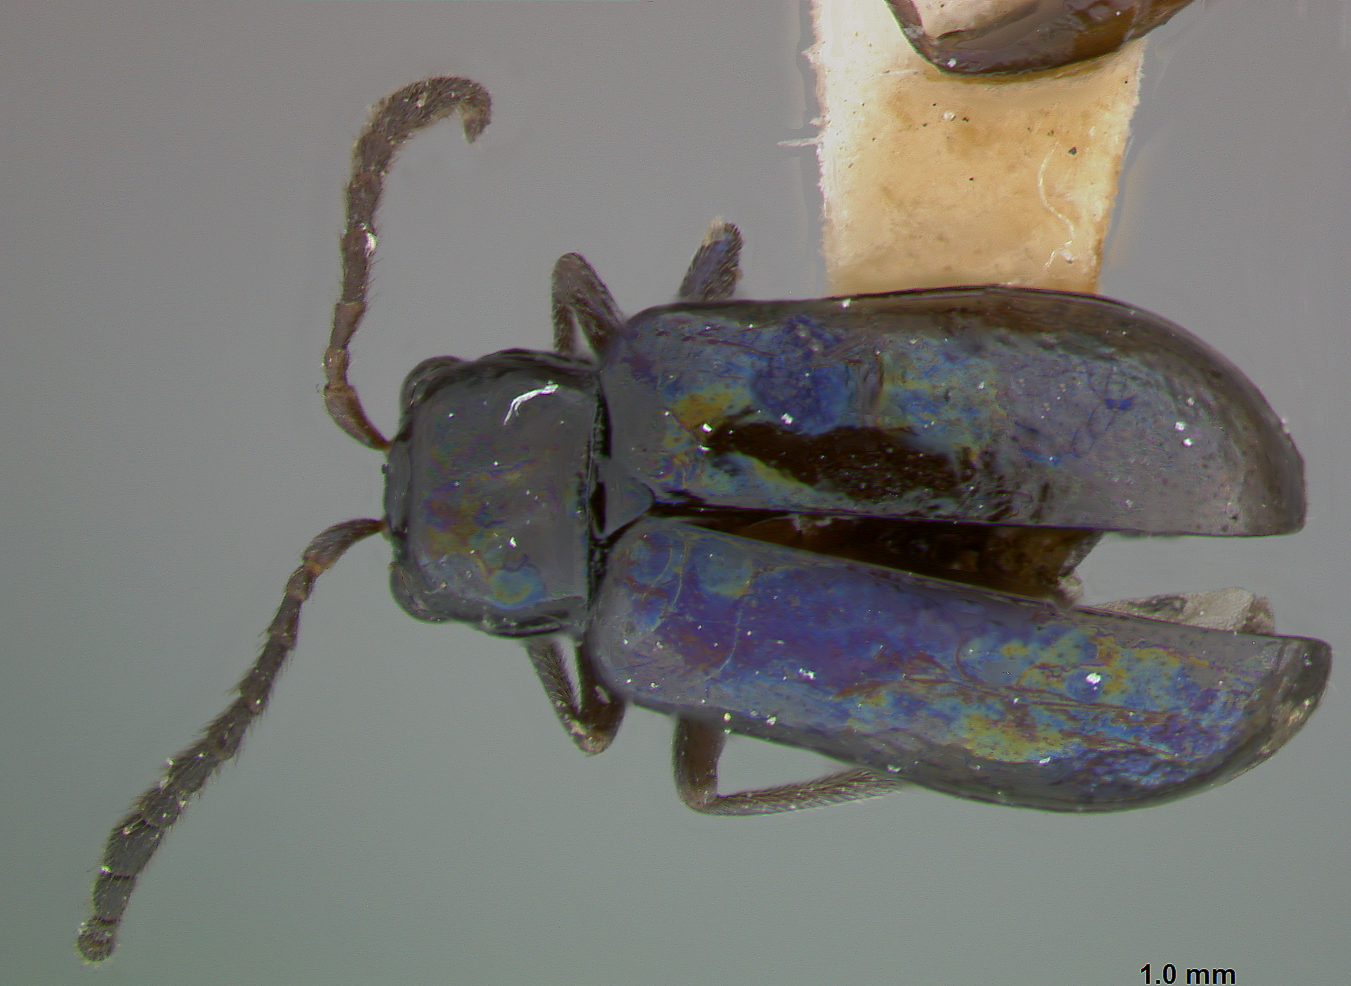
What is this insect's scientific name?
Ectmesopus tristis
